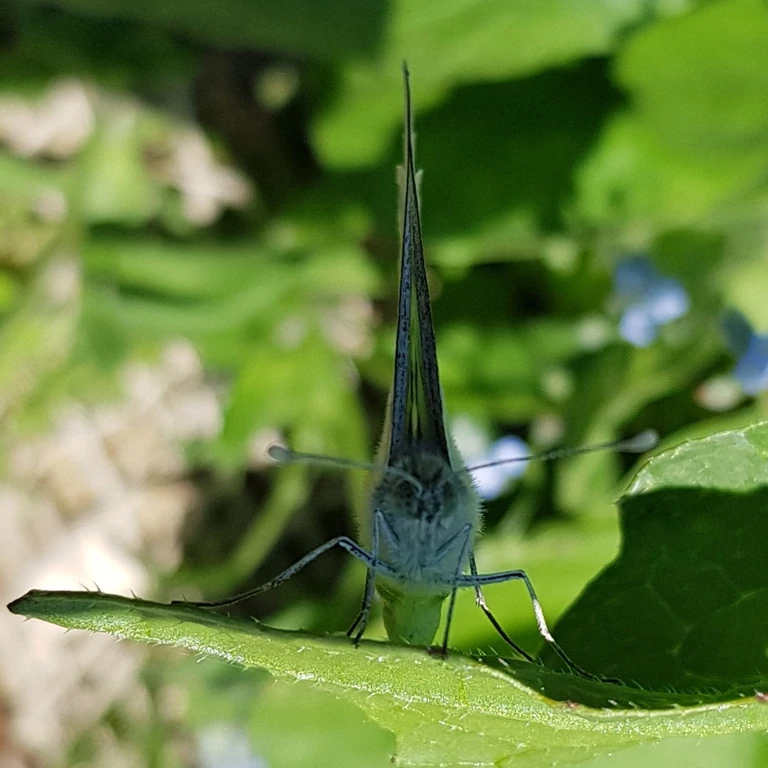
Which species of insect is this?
Pieris brassicae
